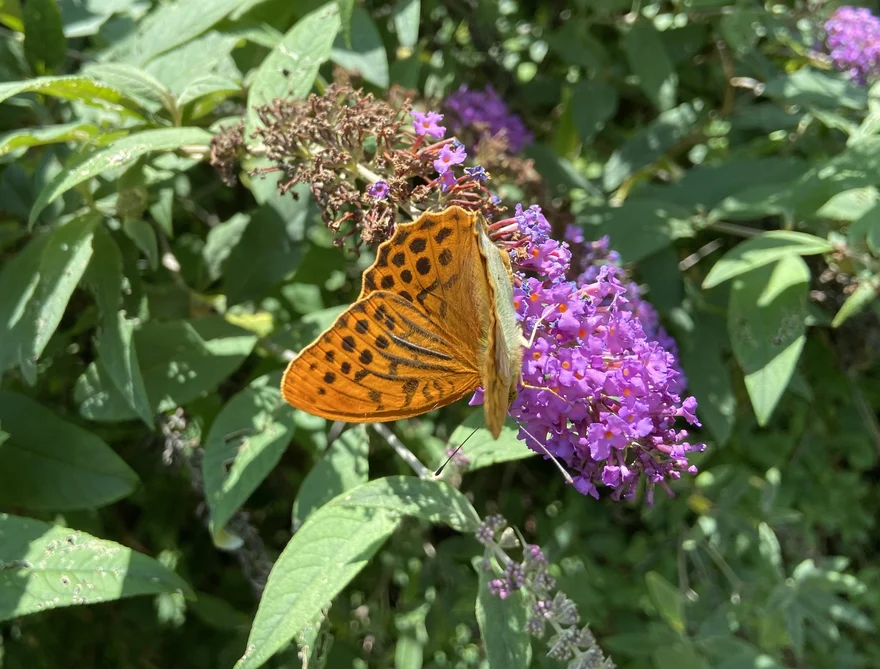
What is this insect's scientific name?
Argynnis paphia
